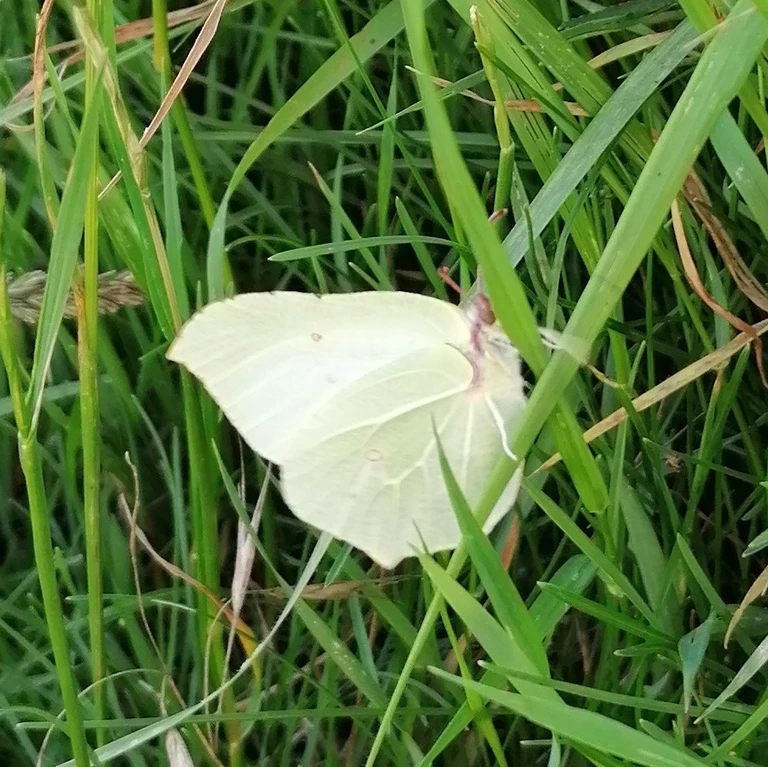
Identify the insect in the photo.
Gonepteryx rhamni
